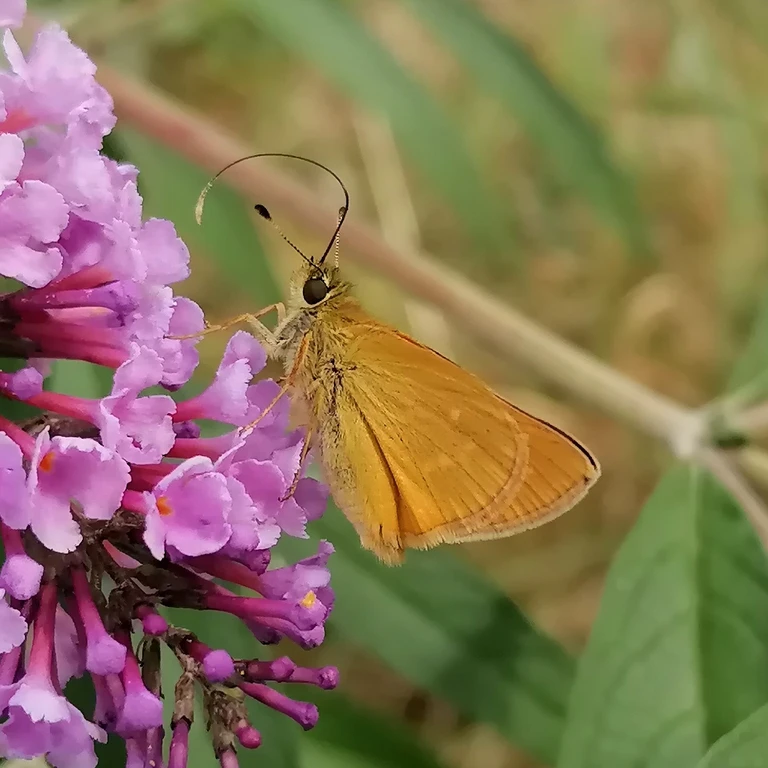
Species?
Ochlodes sylvanus (also Ochlodes venata)
